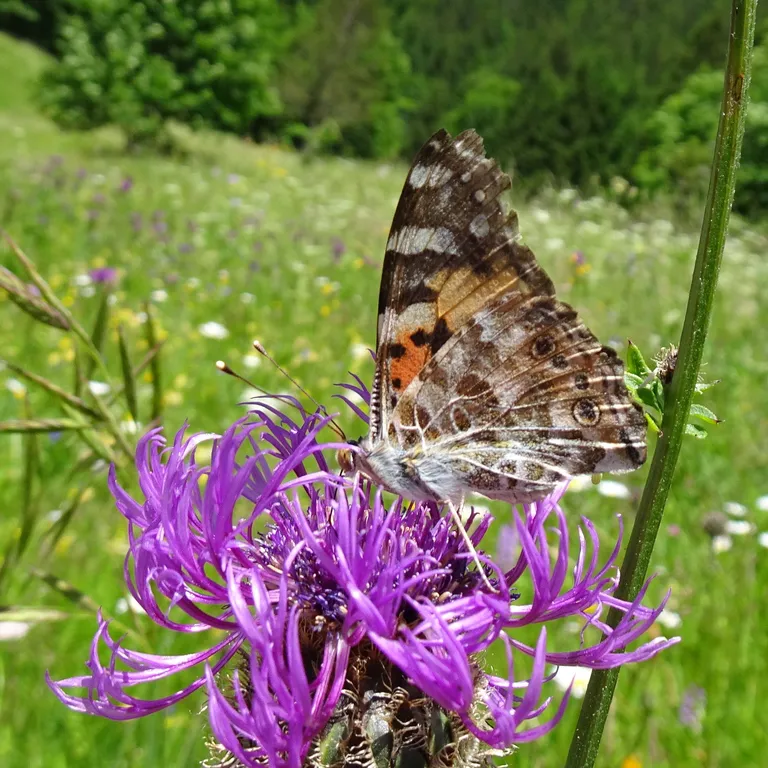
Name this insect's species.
Vanessa cardui
